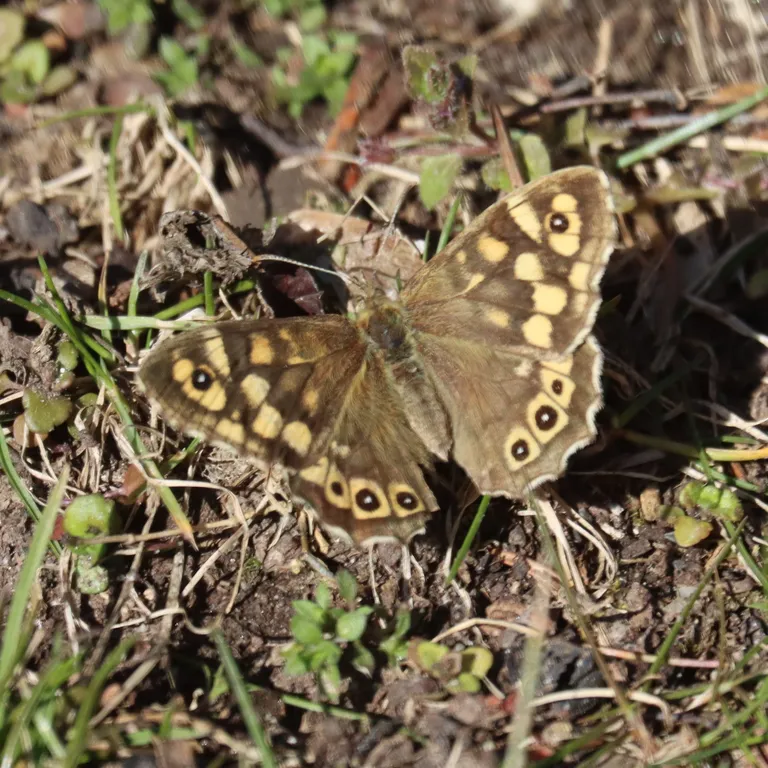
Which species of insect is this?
Pararge aegeria
